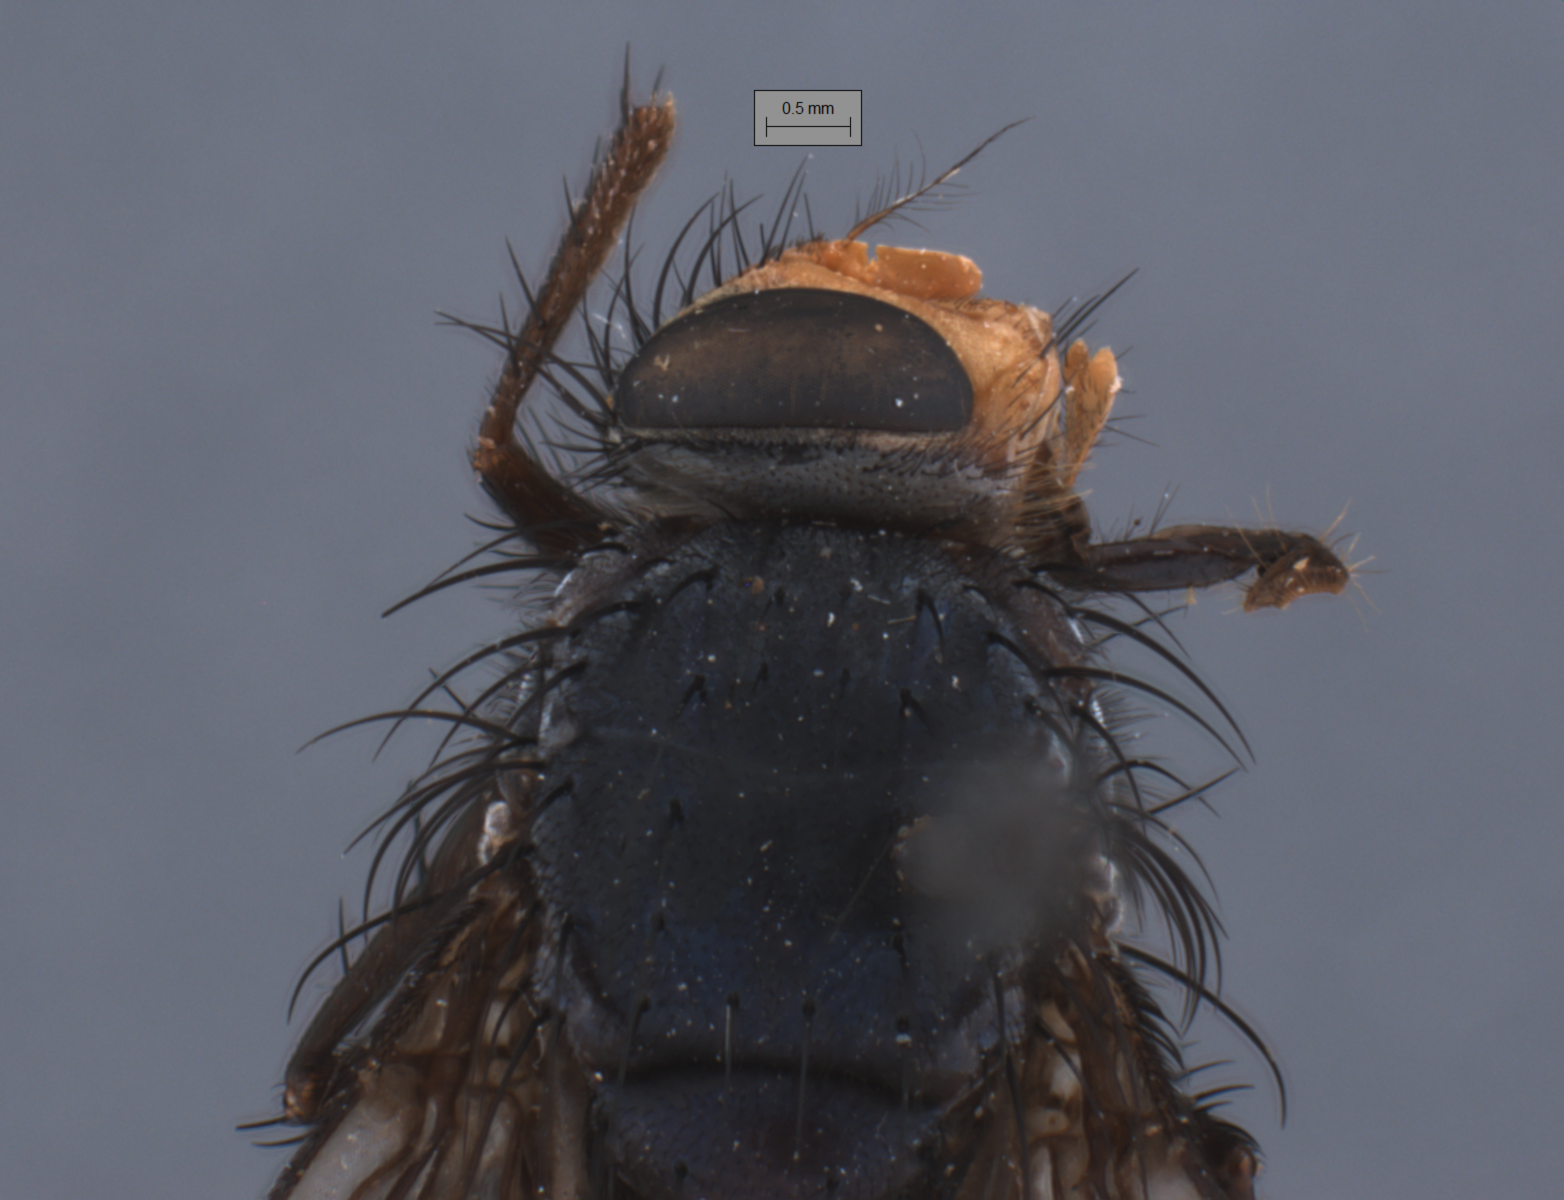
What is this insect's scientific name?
Henriquella spicata
